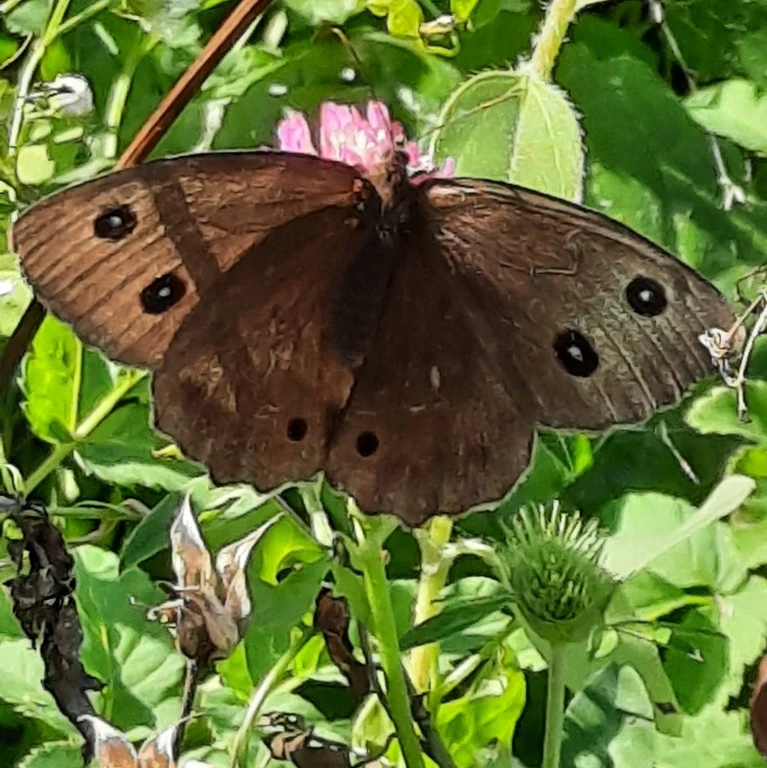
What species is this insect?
Minois dryas
